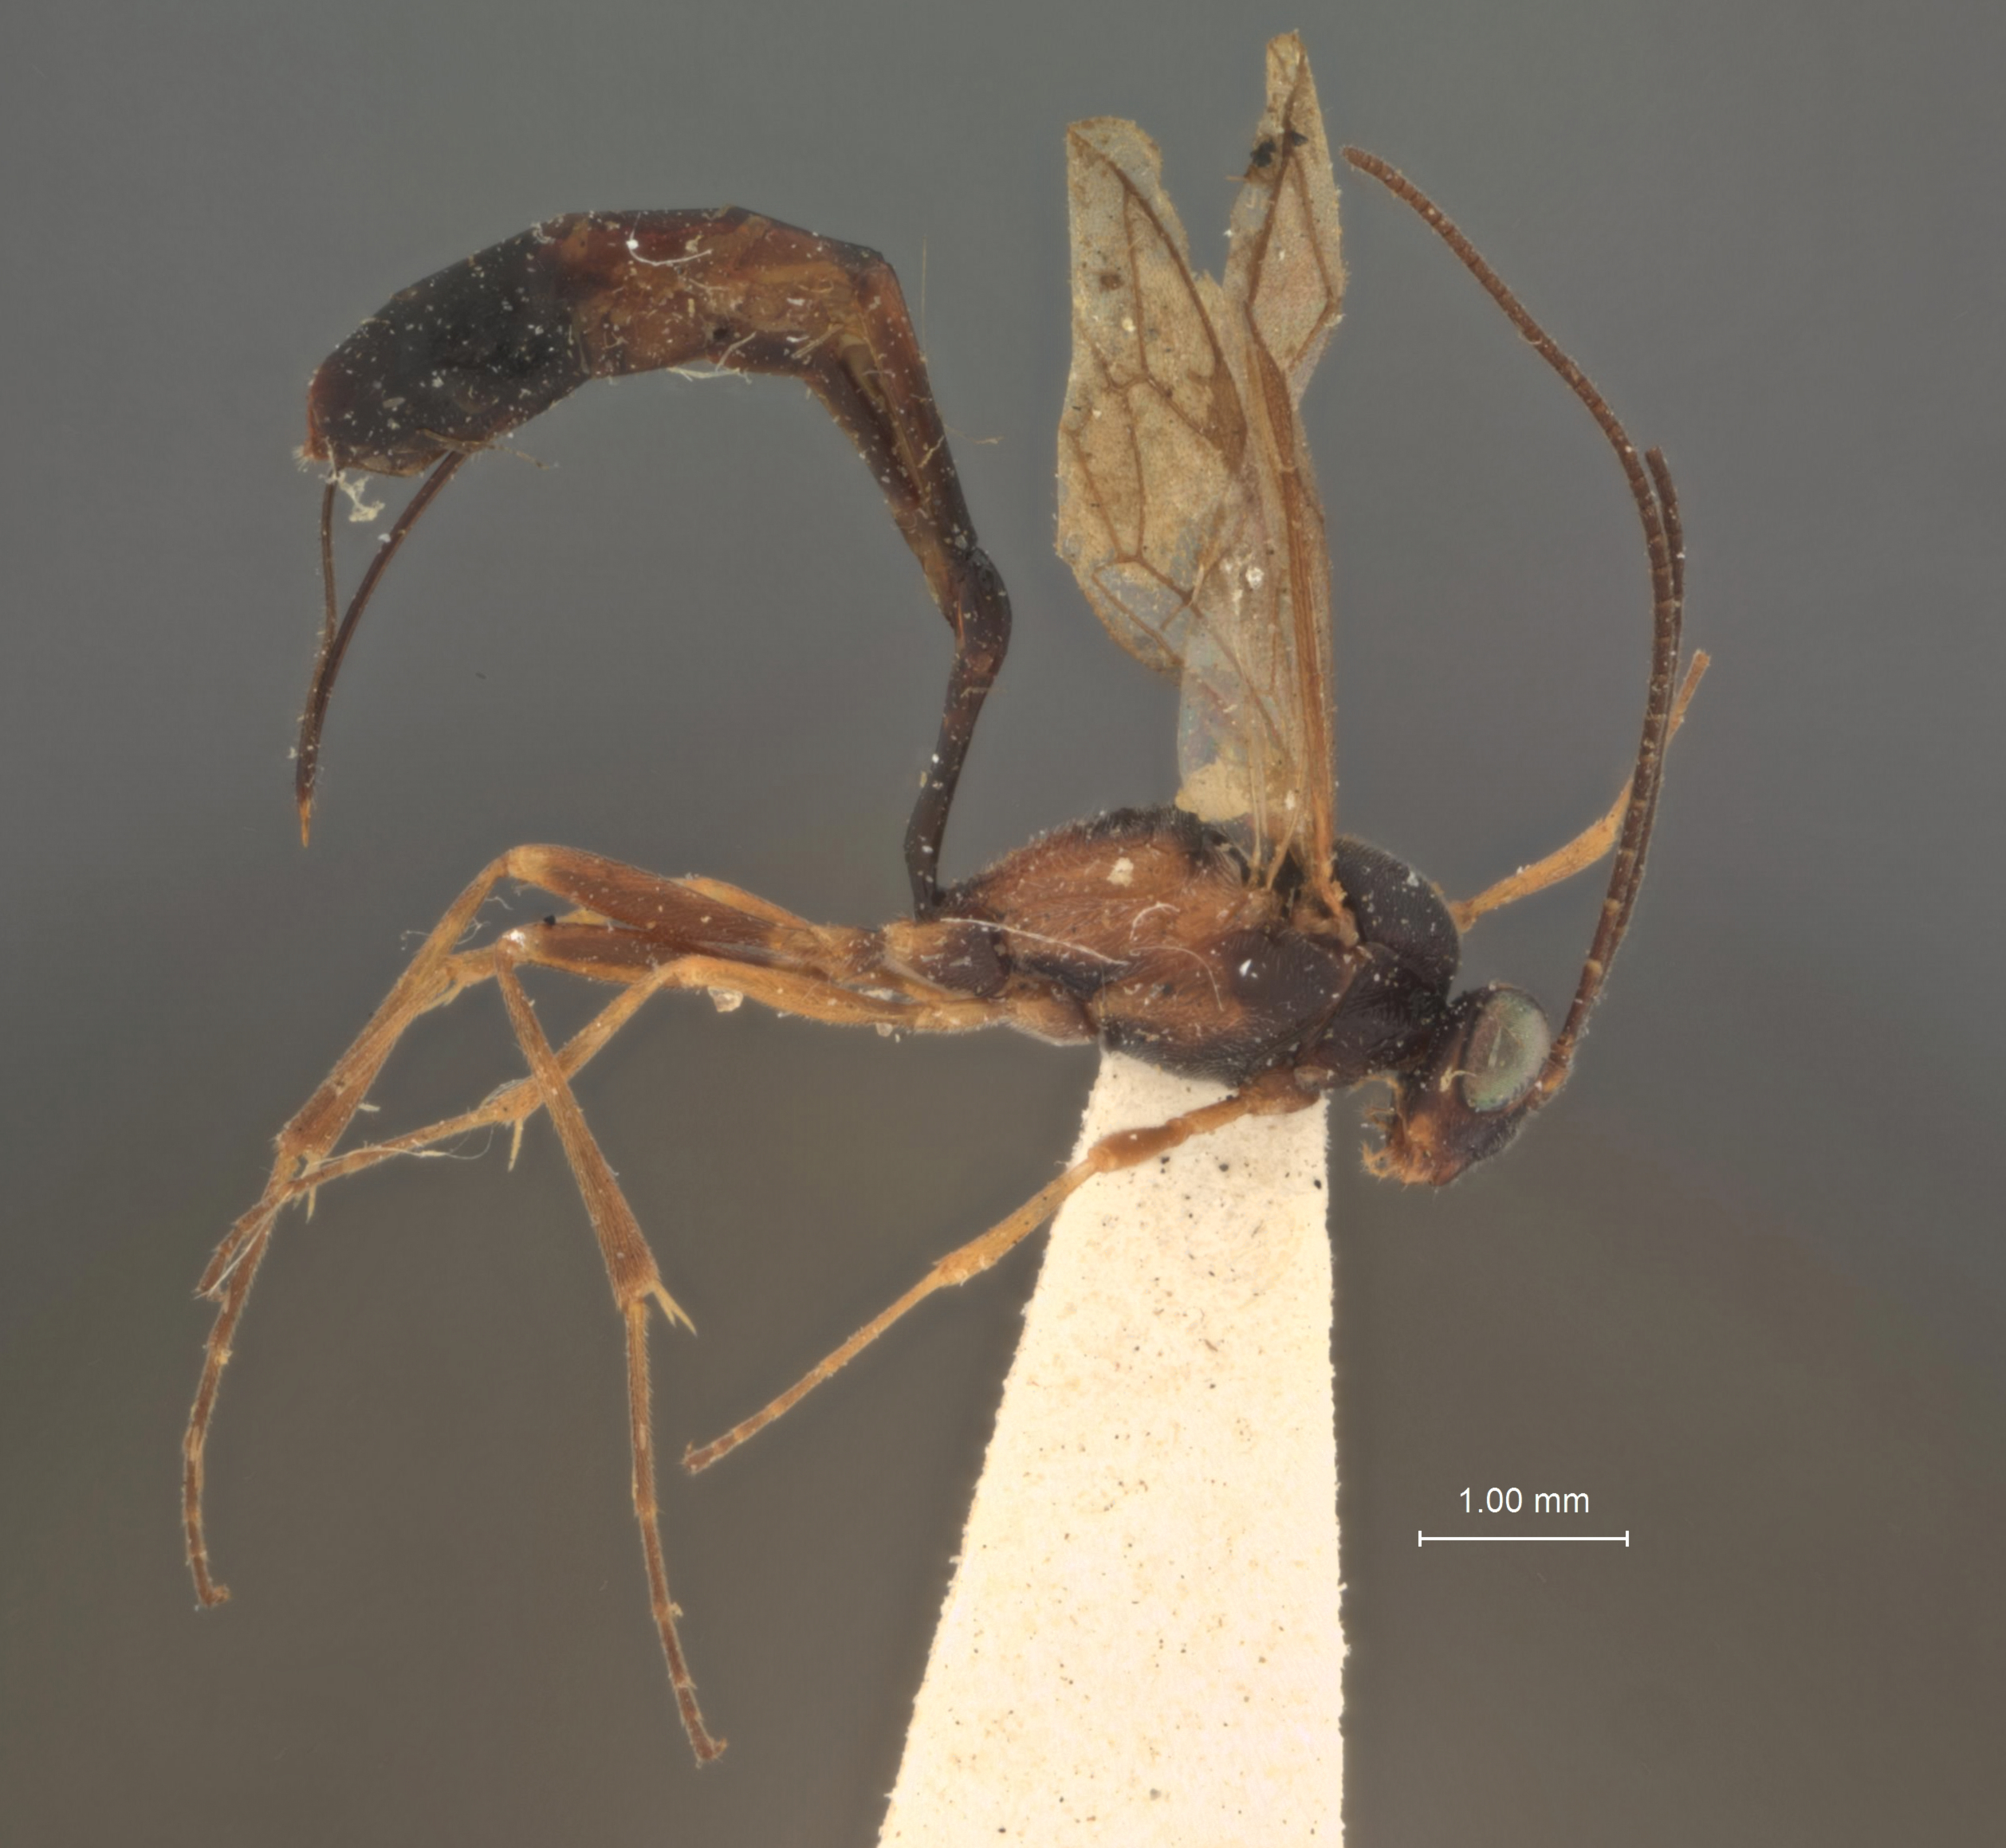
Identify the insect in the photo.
Cremastus longigenalis
